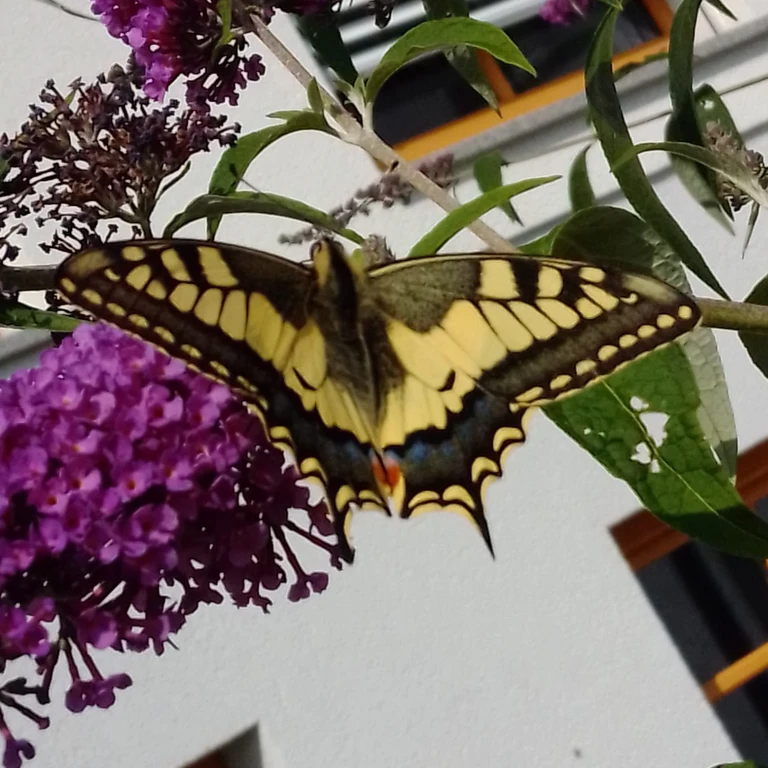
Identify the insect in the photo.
Papilio machaon
